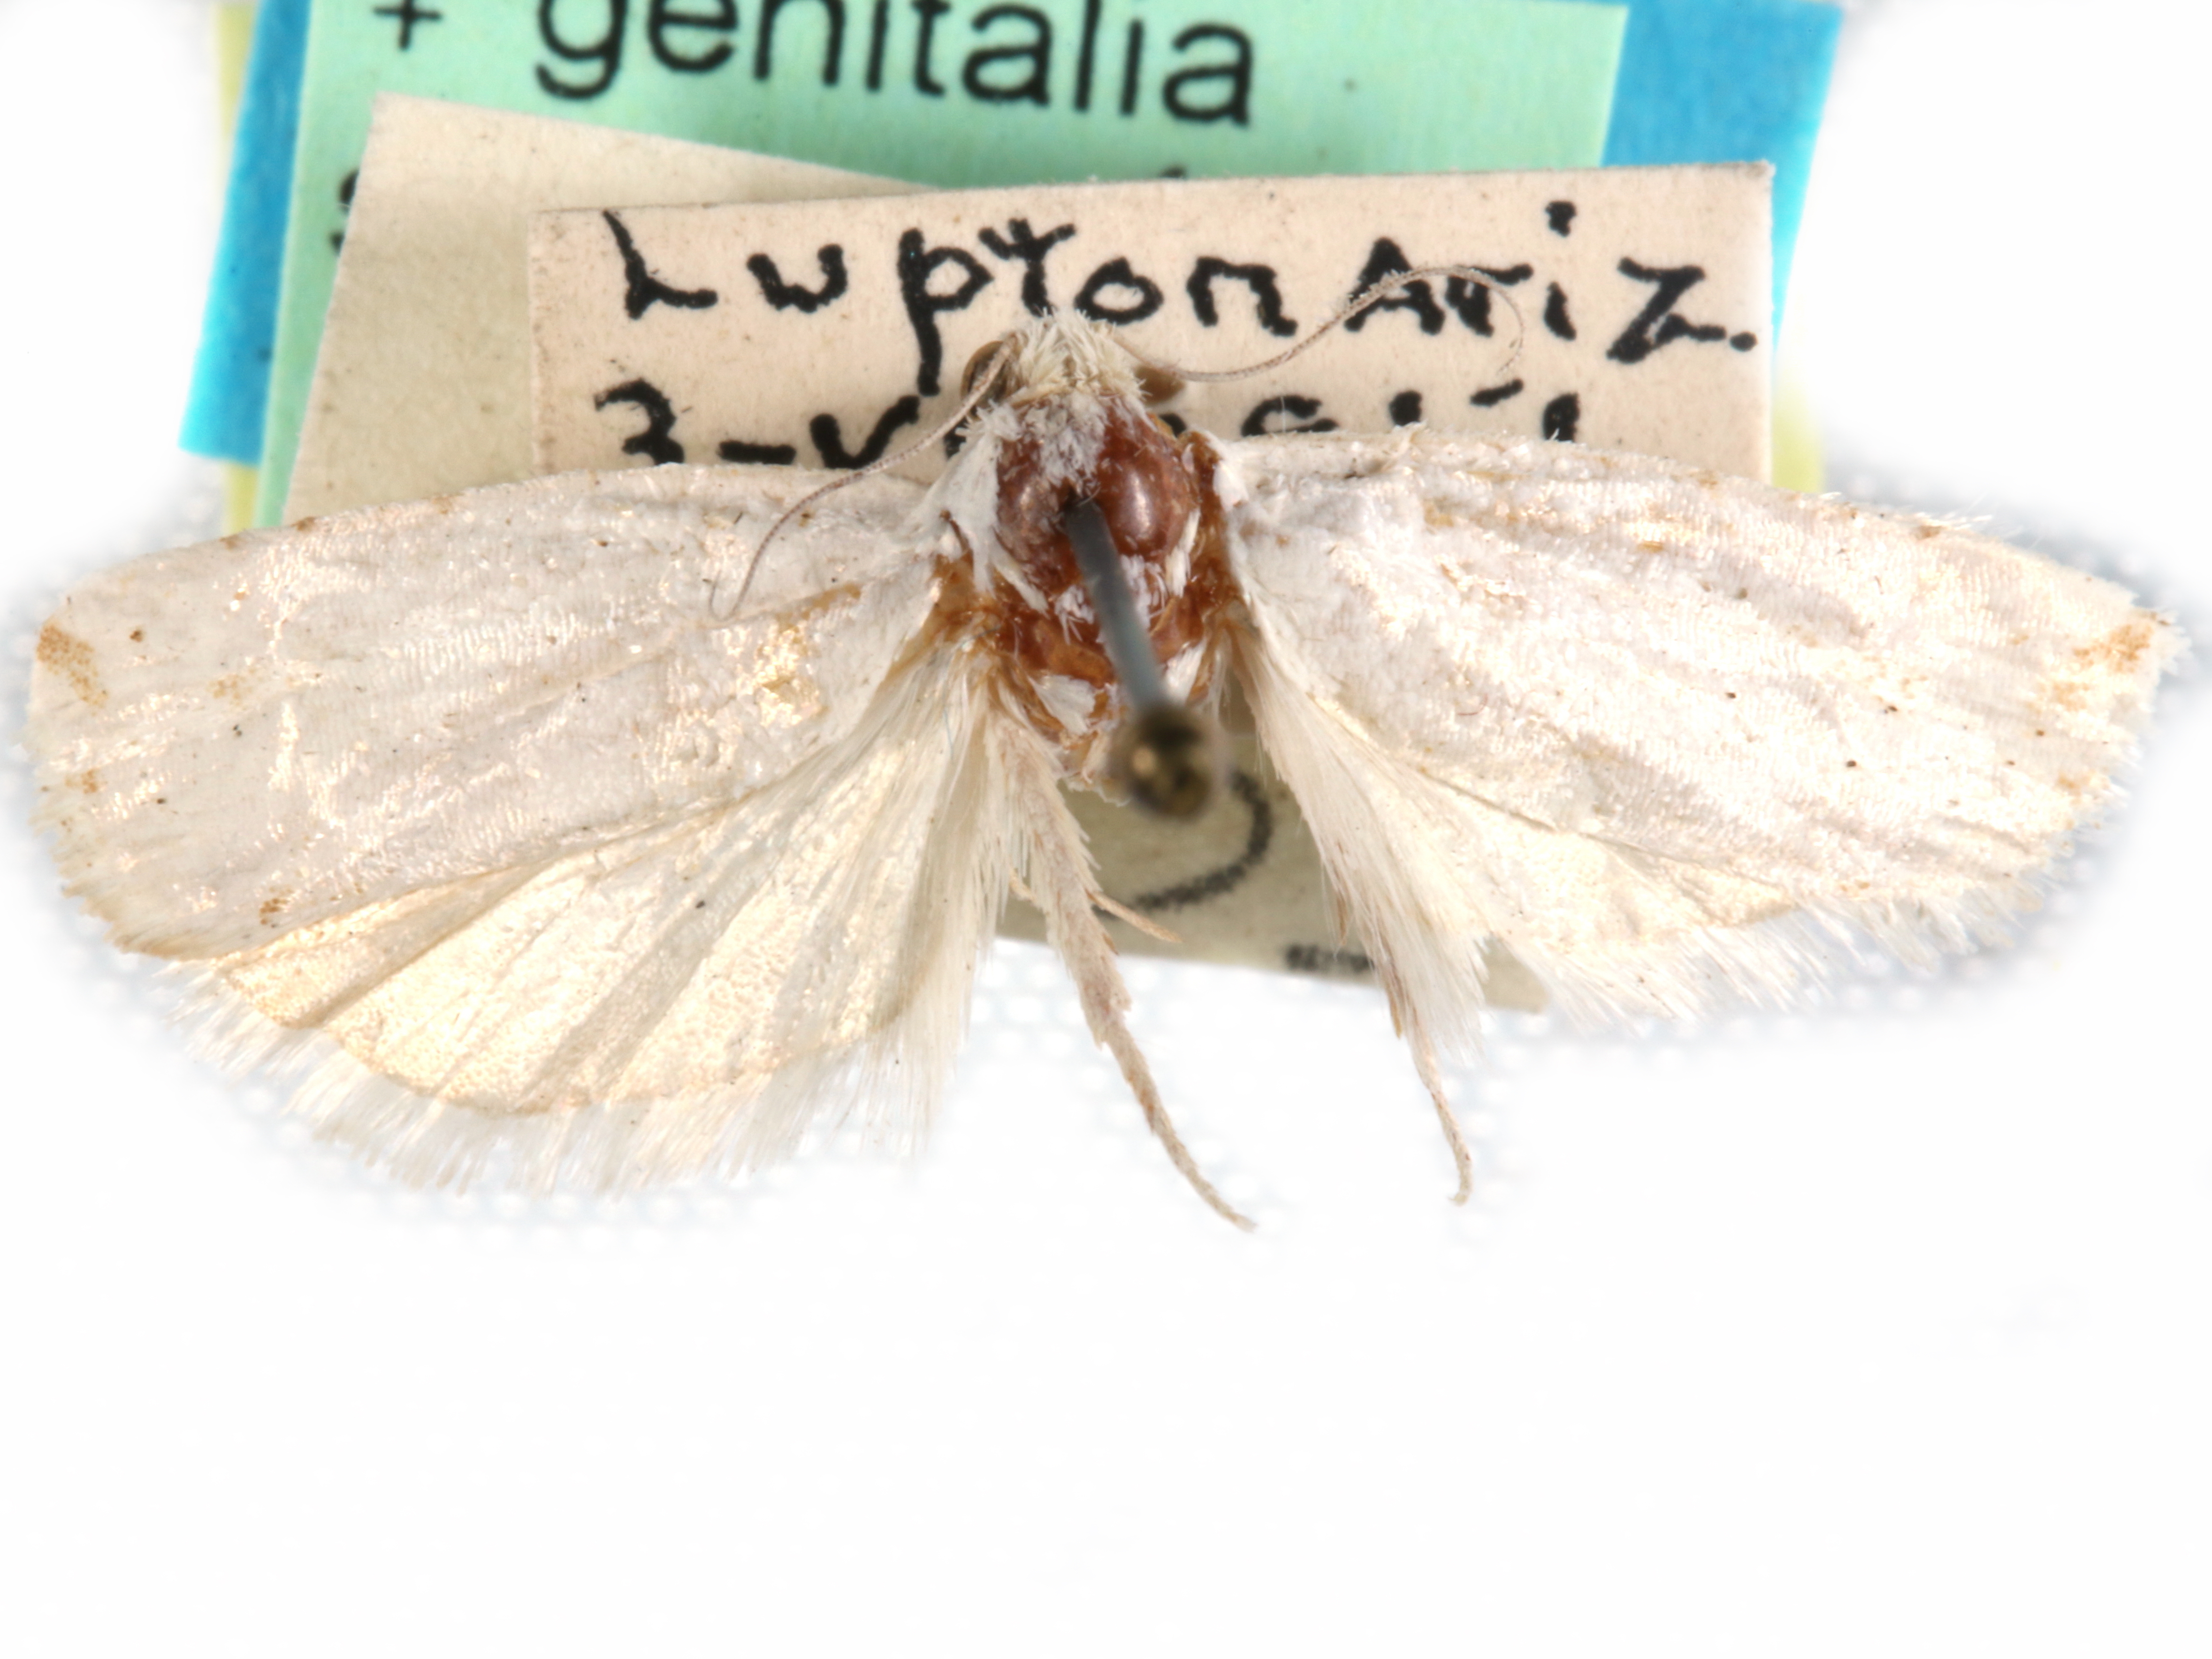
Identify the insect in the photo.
Pelochrista piperata
